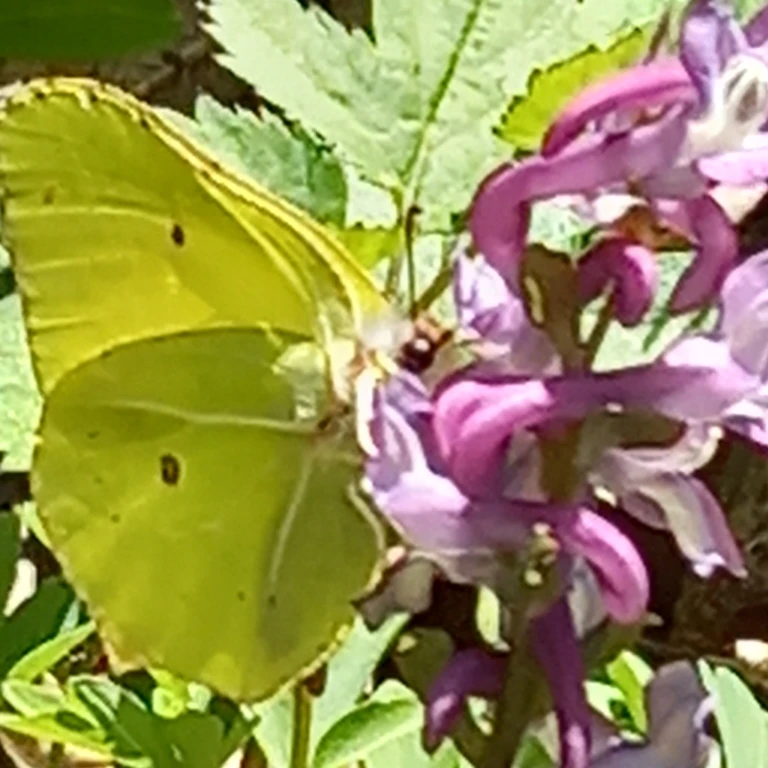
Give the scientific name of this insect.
Gonepteryx rhamni
